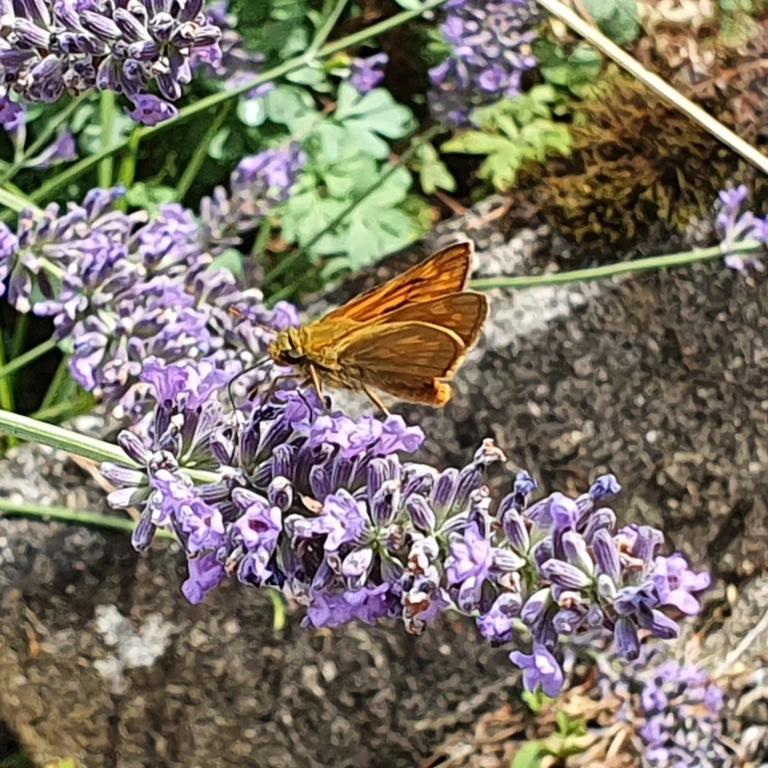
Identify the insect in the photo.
Ochlodes sylvanus (also Ochlodes venata)
